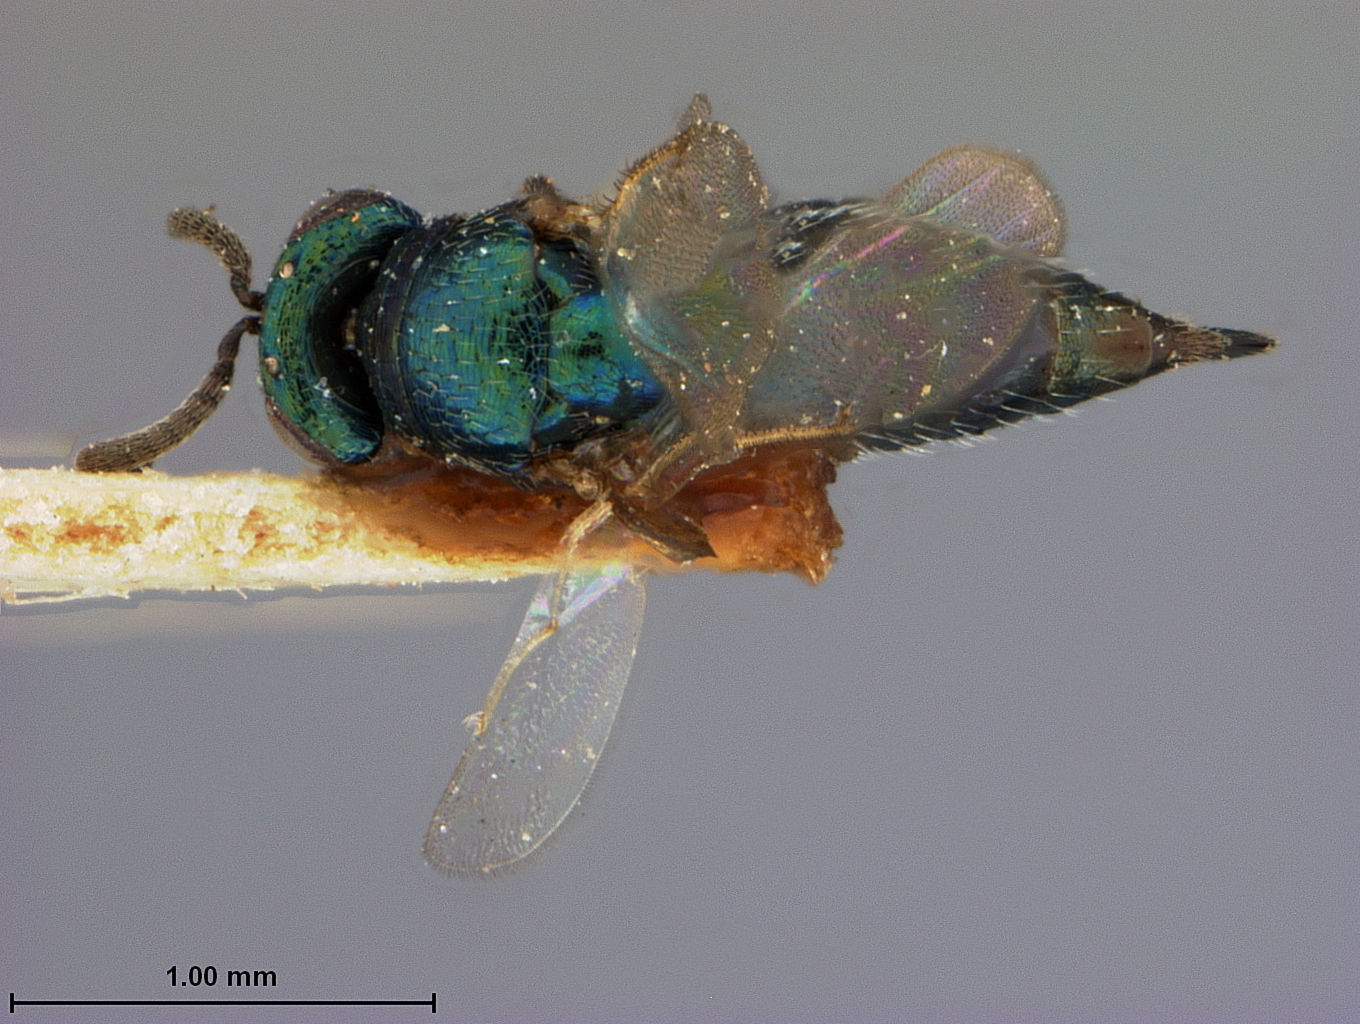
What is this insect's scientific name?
Ormyrus ventricosus
